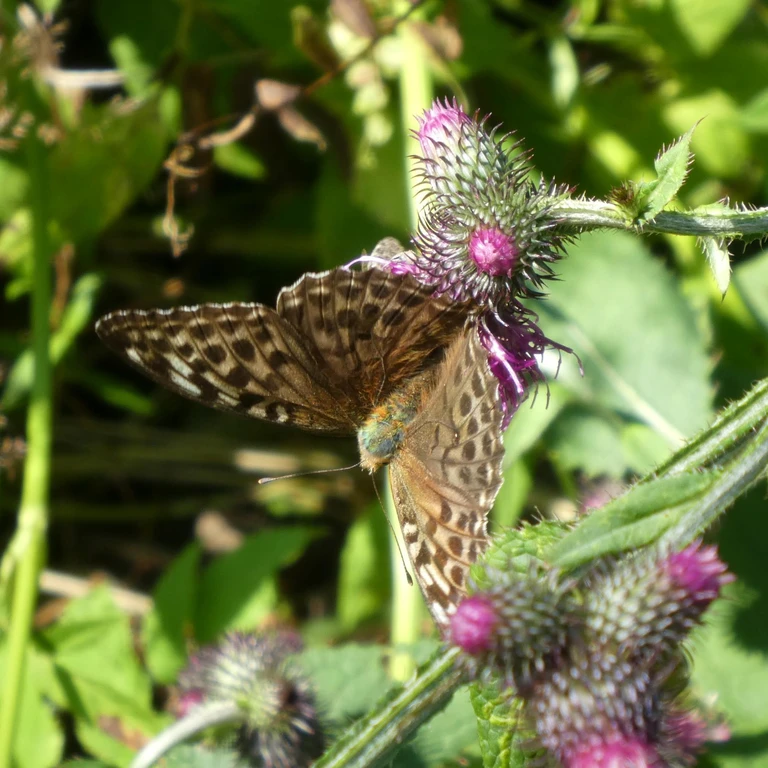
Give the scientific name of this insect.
Argynnis paphia
